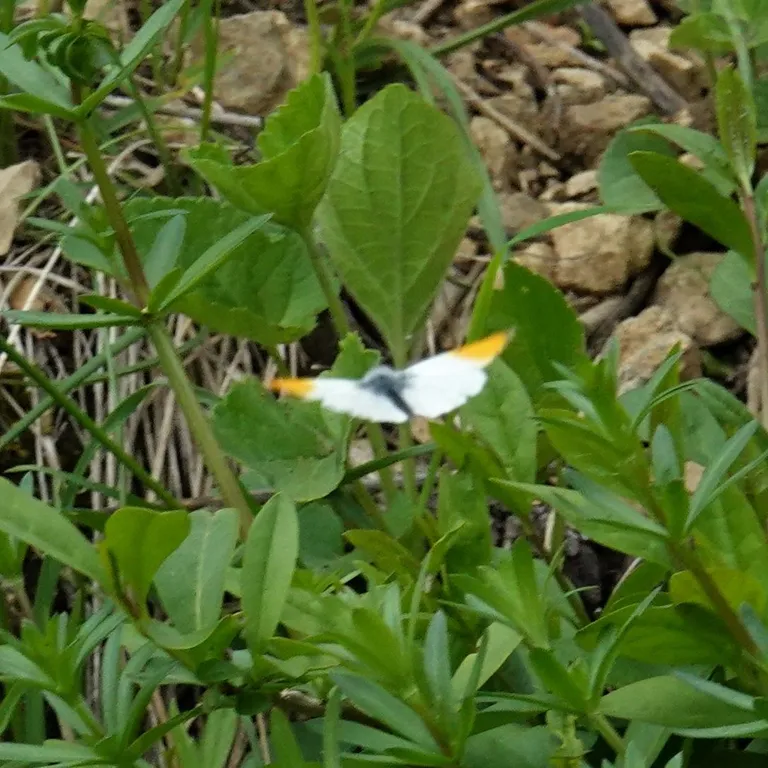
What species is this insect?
Anthocharis cardamines
